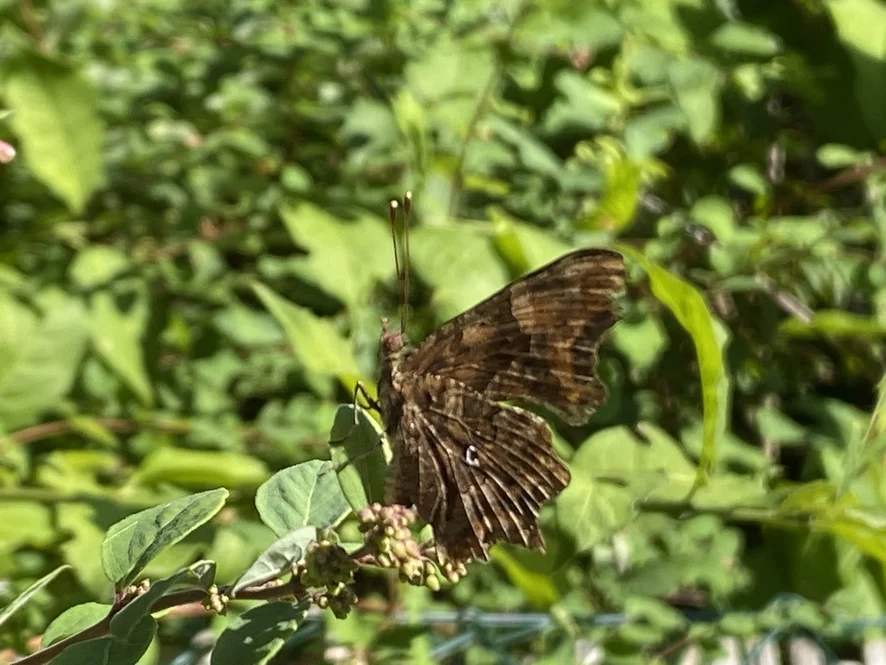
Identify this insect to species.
Polygonia c-album
